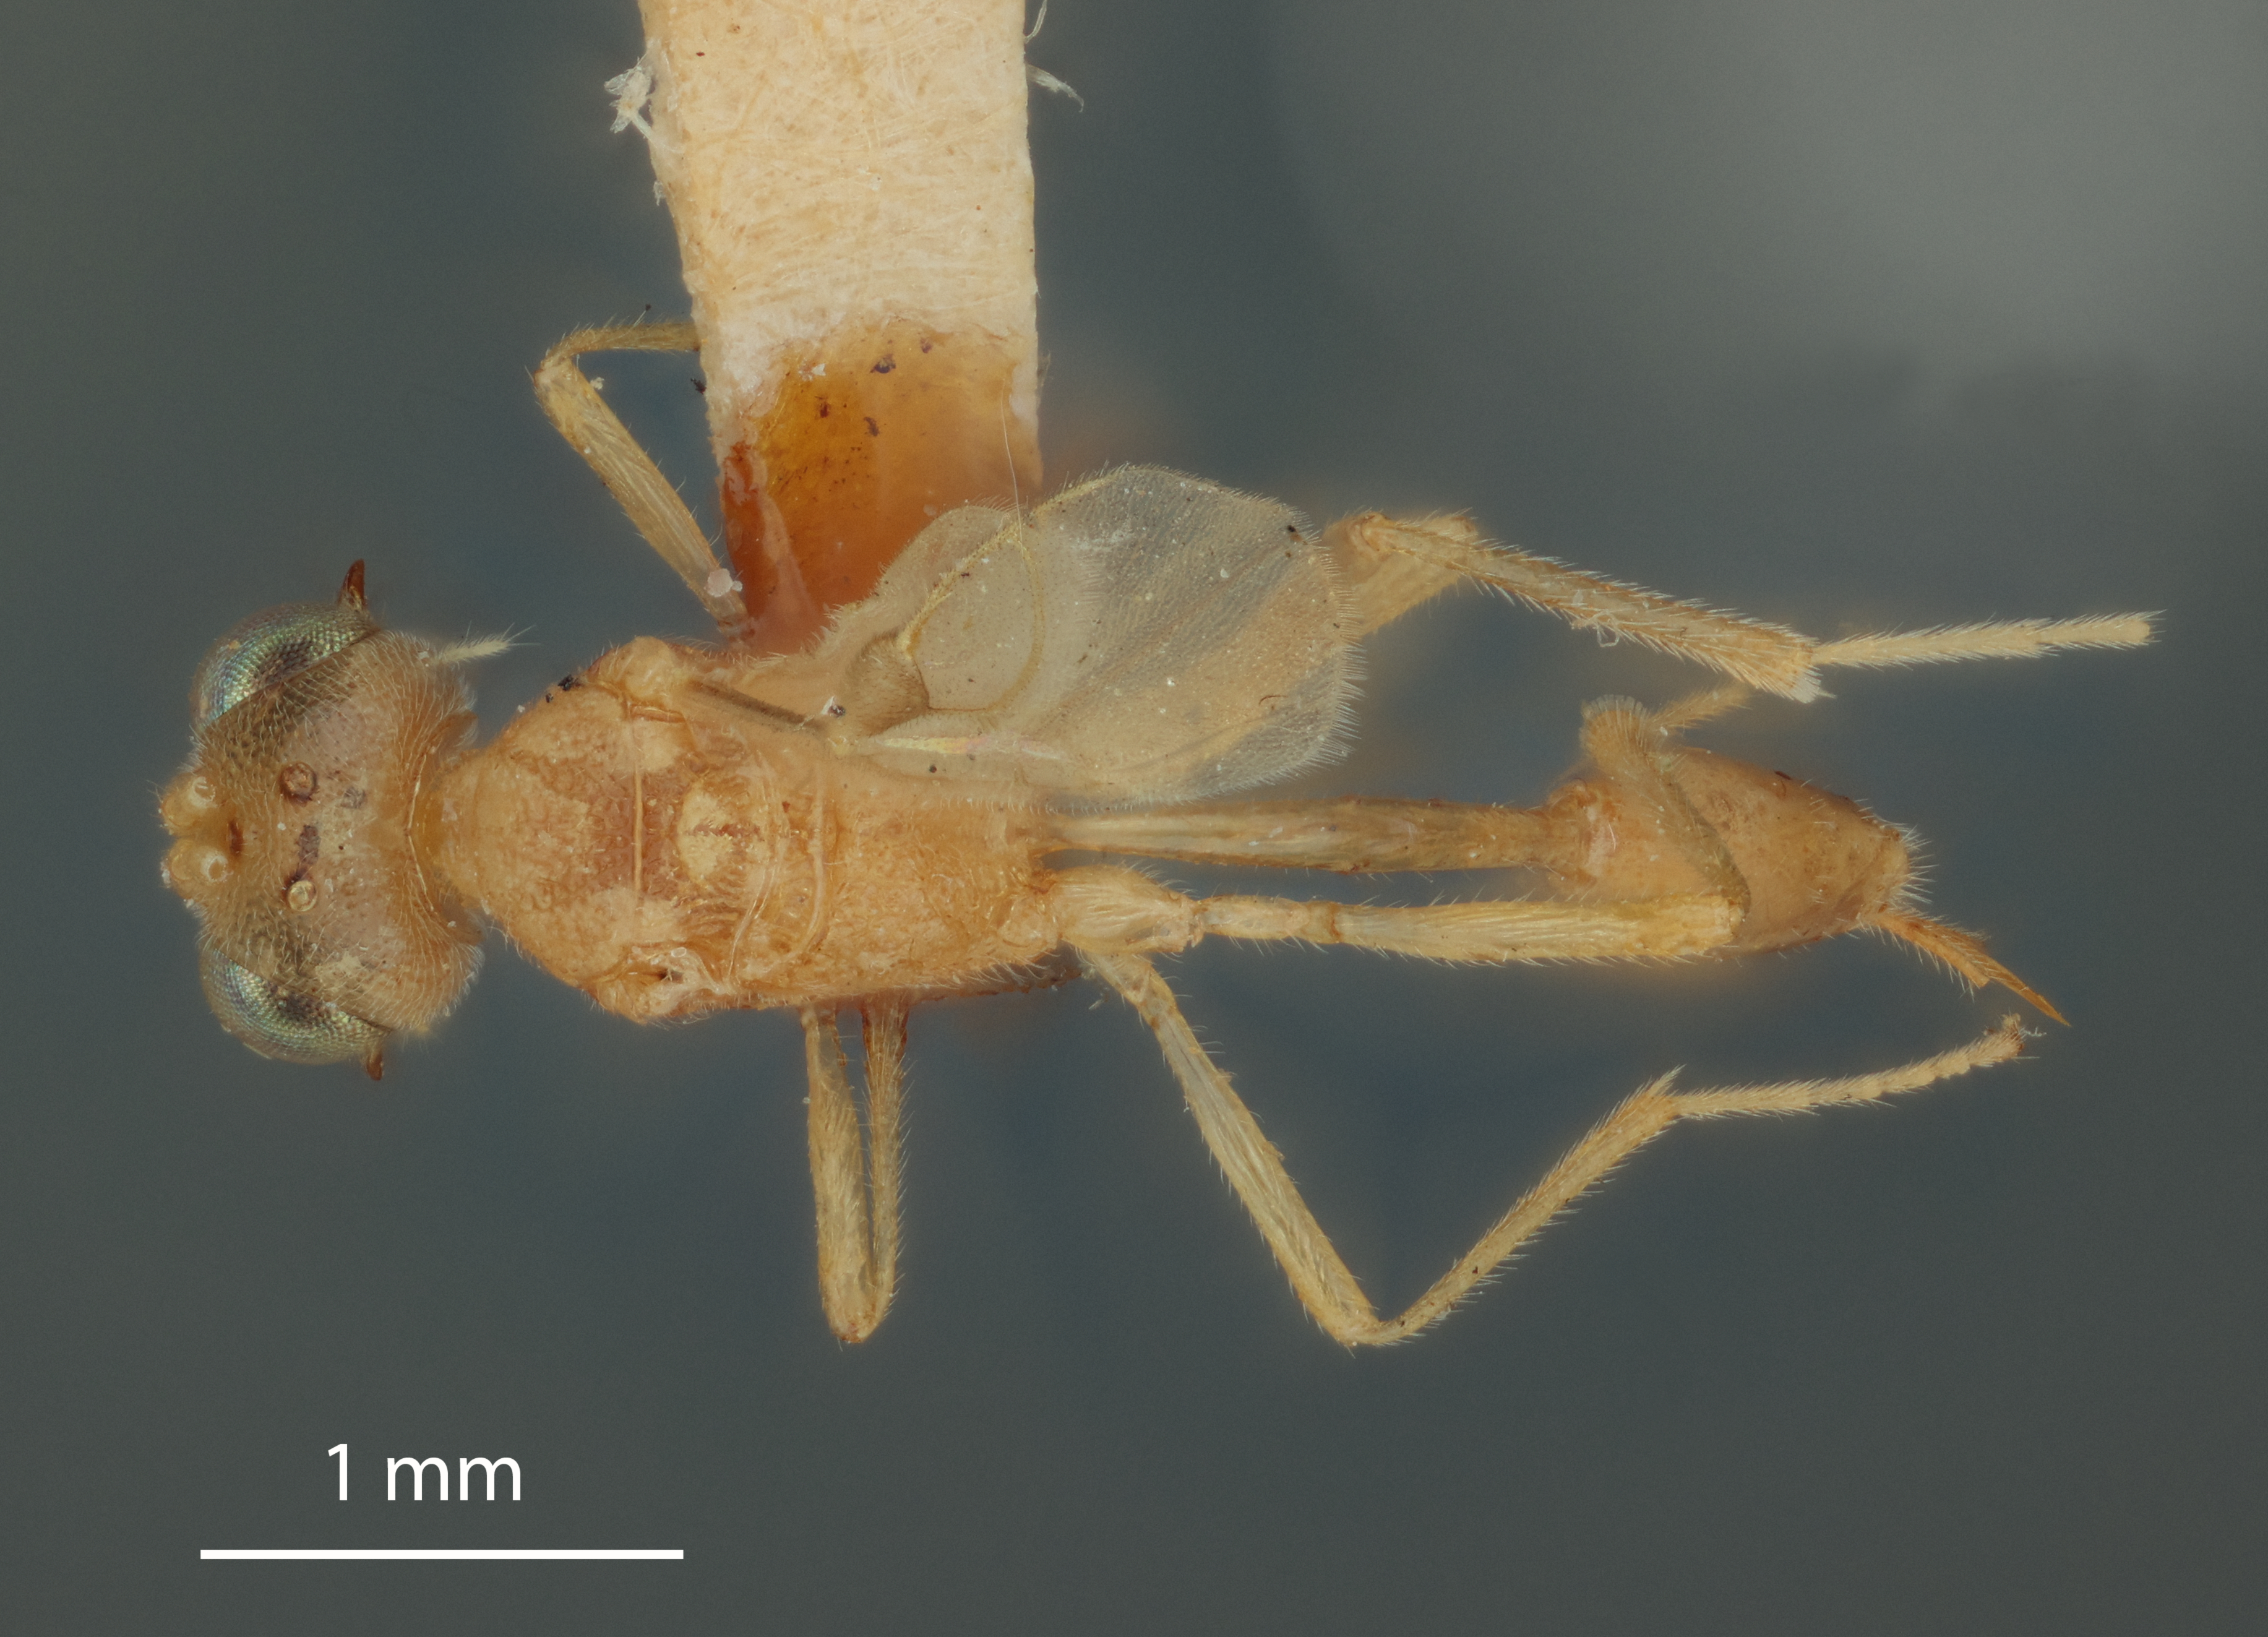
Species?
Chrysopophthorus orientalis
